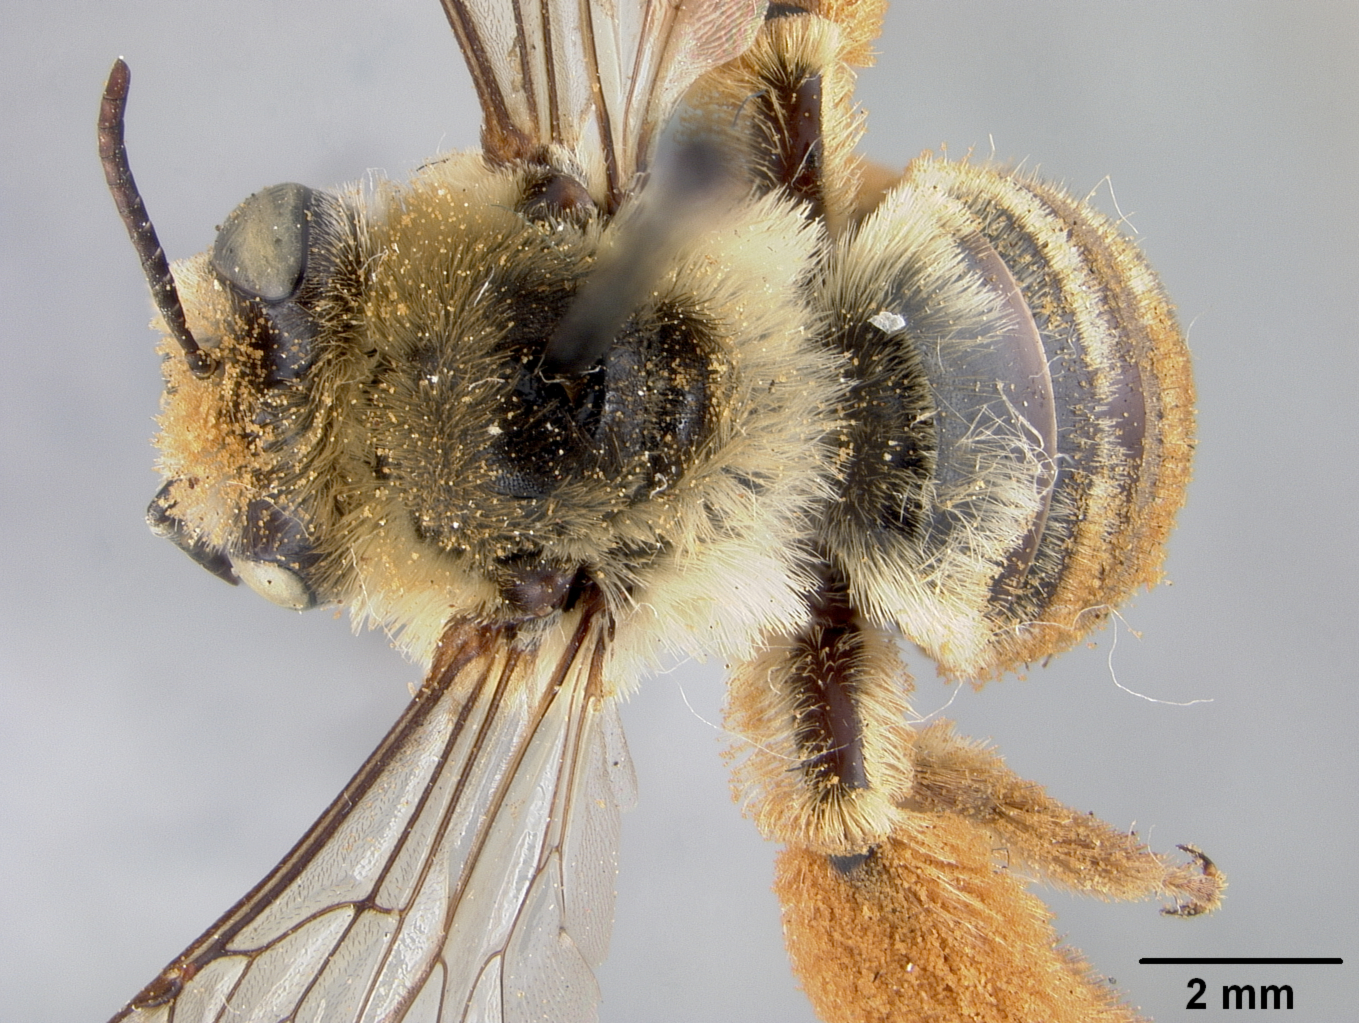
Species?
Melissodes robustior
